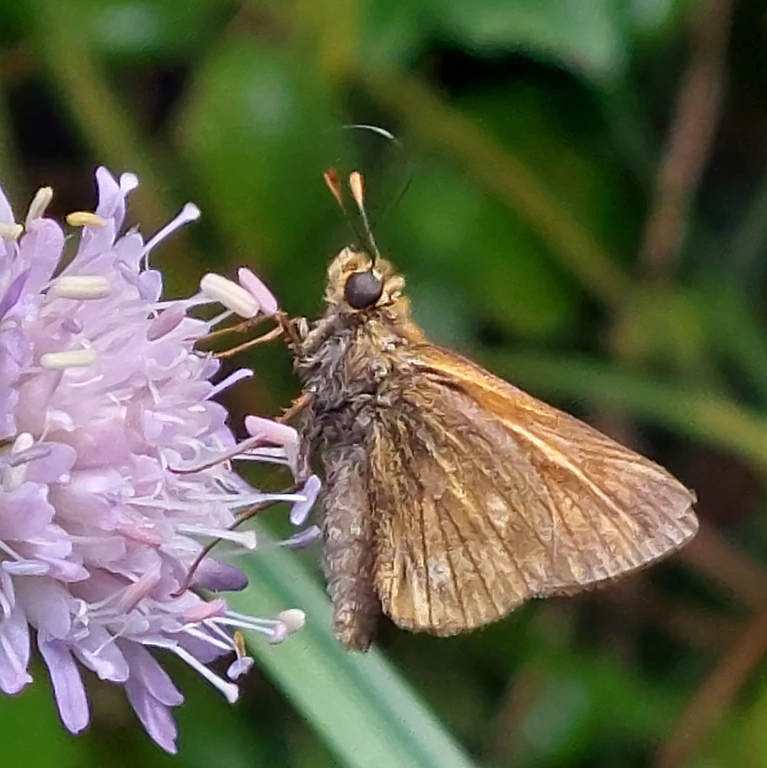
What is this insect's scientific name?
Ochlodes sylvanus (also Ochlodes venata)
